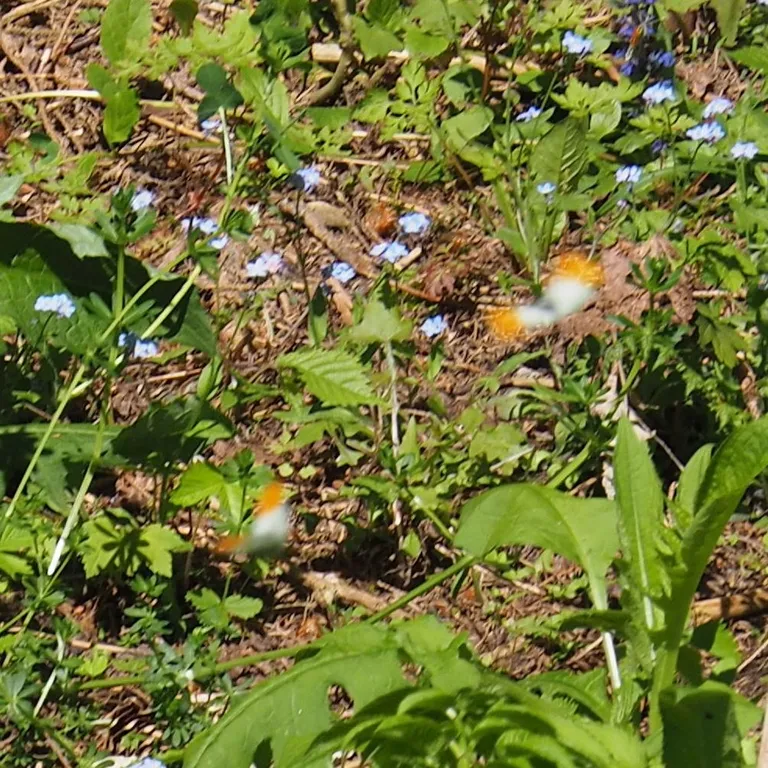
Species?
Anthocharis cardamines
